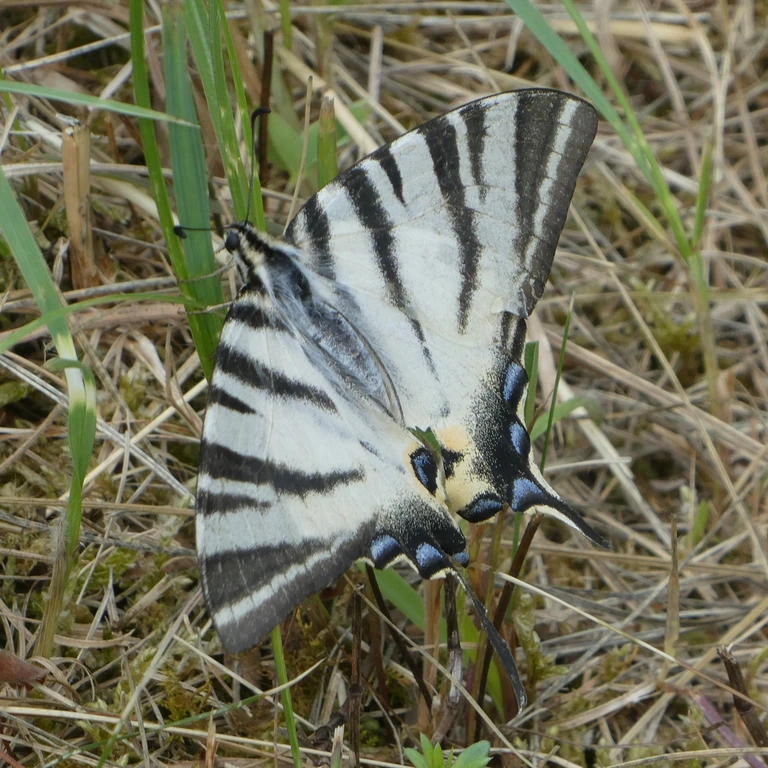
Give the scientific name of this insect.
Iphiclides podalirius
